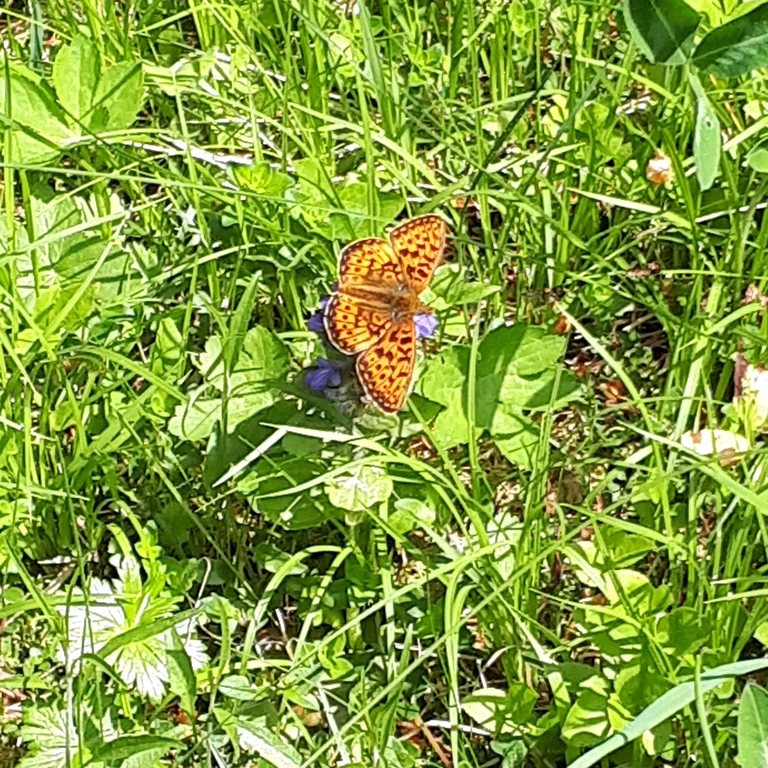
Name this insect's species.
Boloria euphrosyne (also Clossiana euphrosyne)
